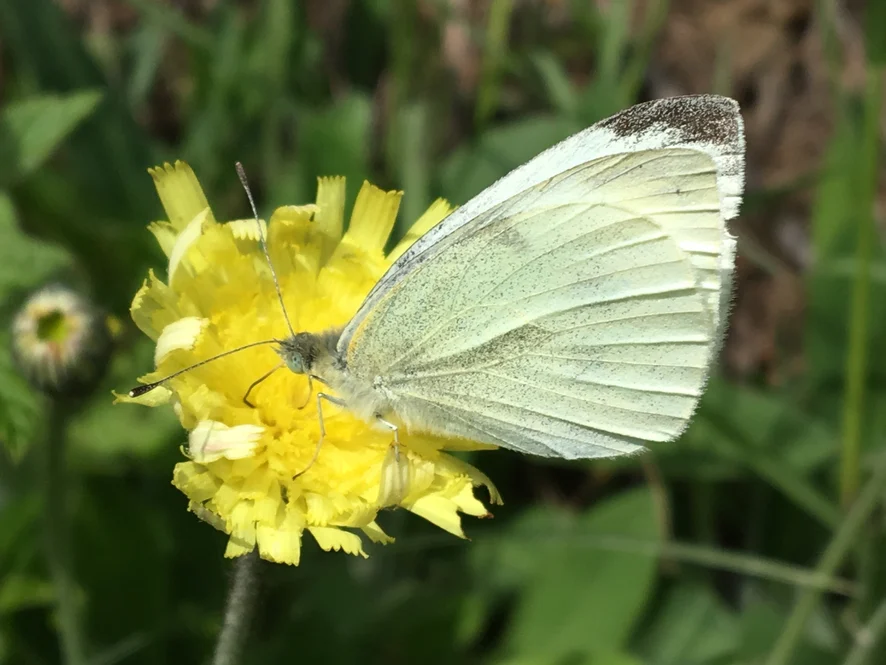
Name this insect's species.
Pieris rapae
